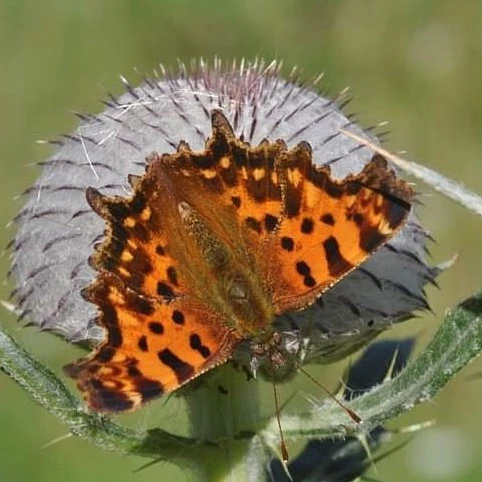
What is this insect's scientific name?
Polygonia c-album
